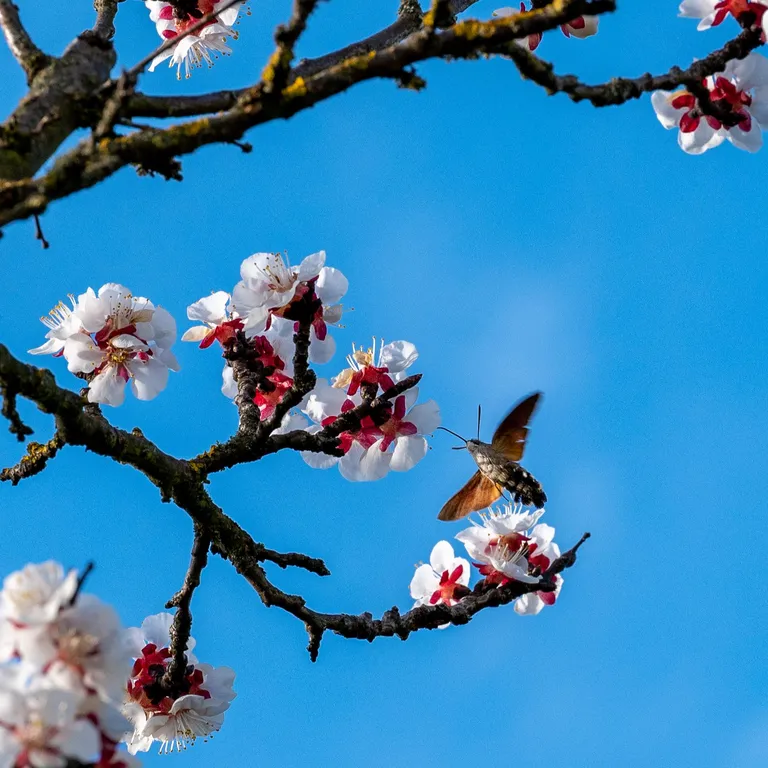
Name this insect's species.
Macroglossum stellatarum
